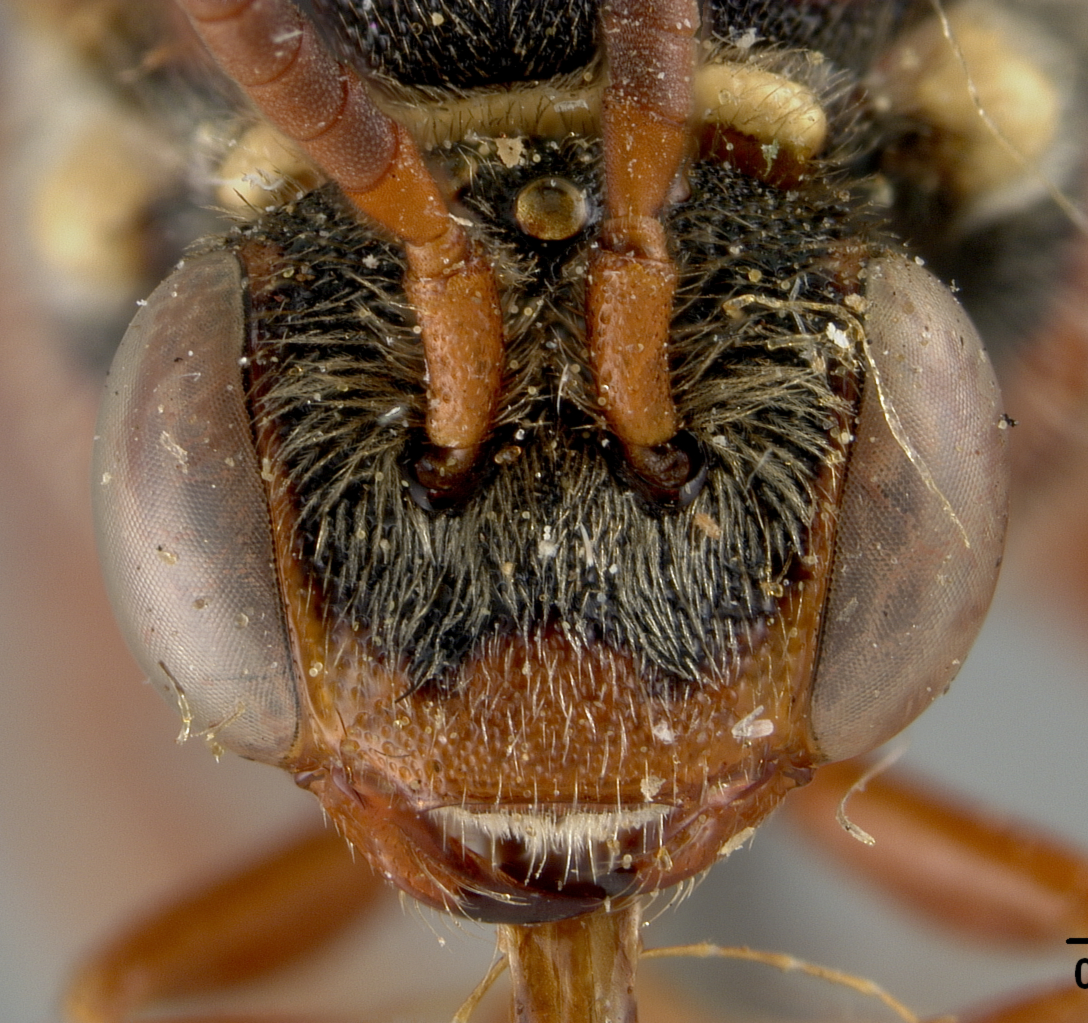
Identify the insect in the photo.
Nomada wheeleri
